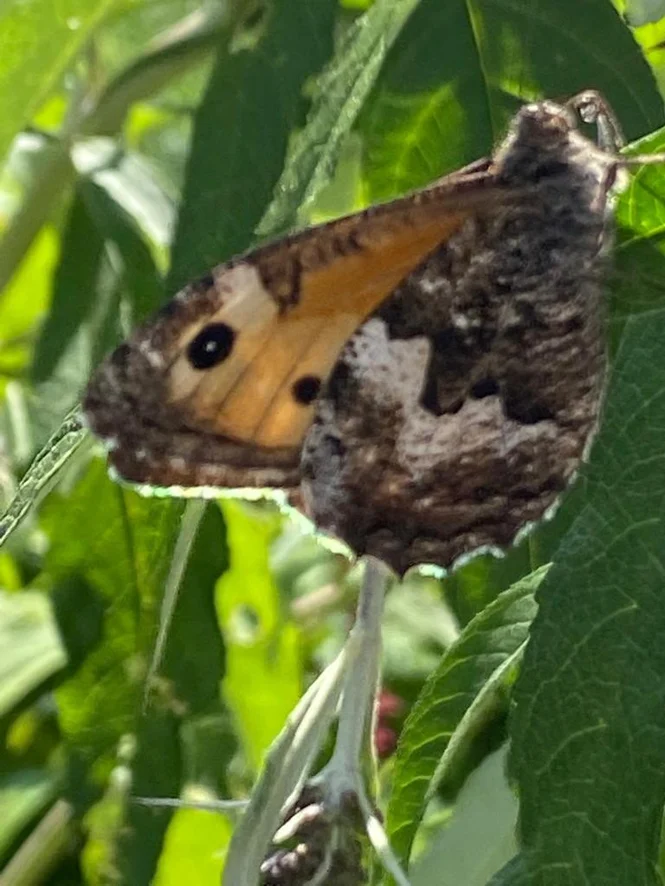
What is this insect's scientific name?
Hipparchia semele
